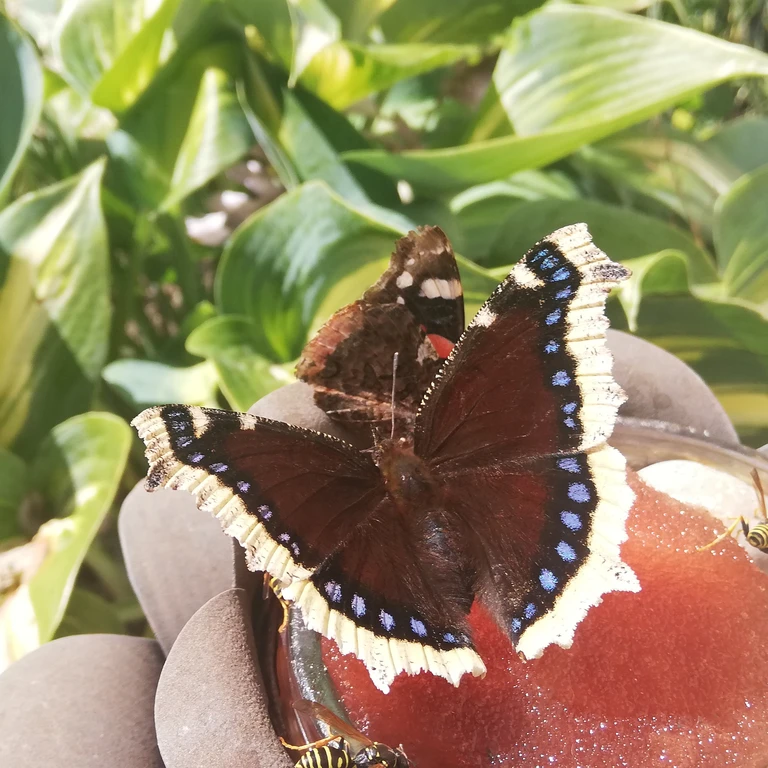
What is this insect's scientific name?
Nymphalis antiopa
